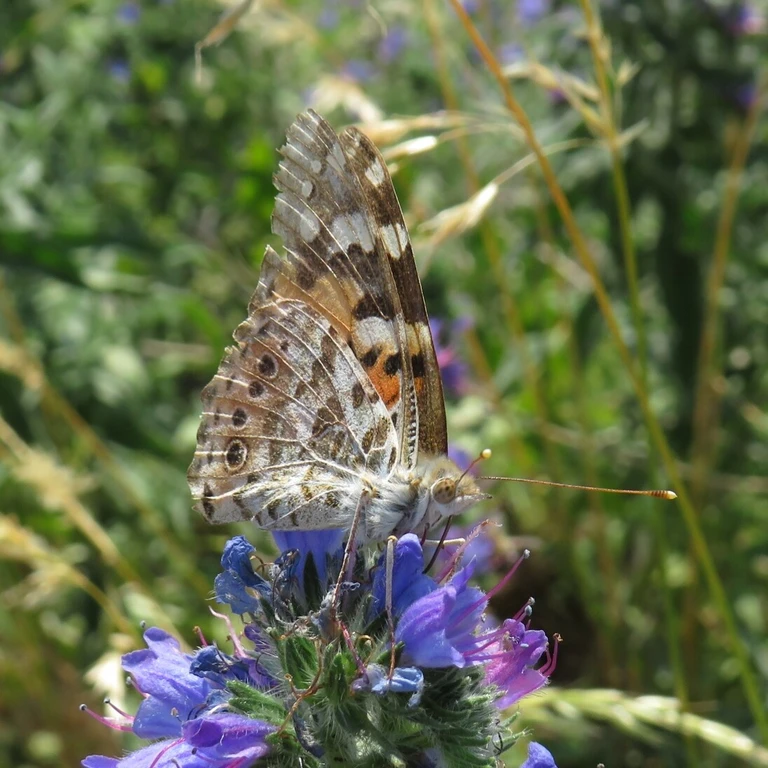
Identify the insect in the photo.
Vanessa cardui
